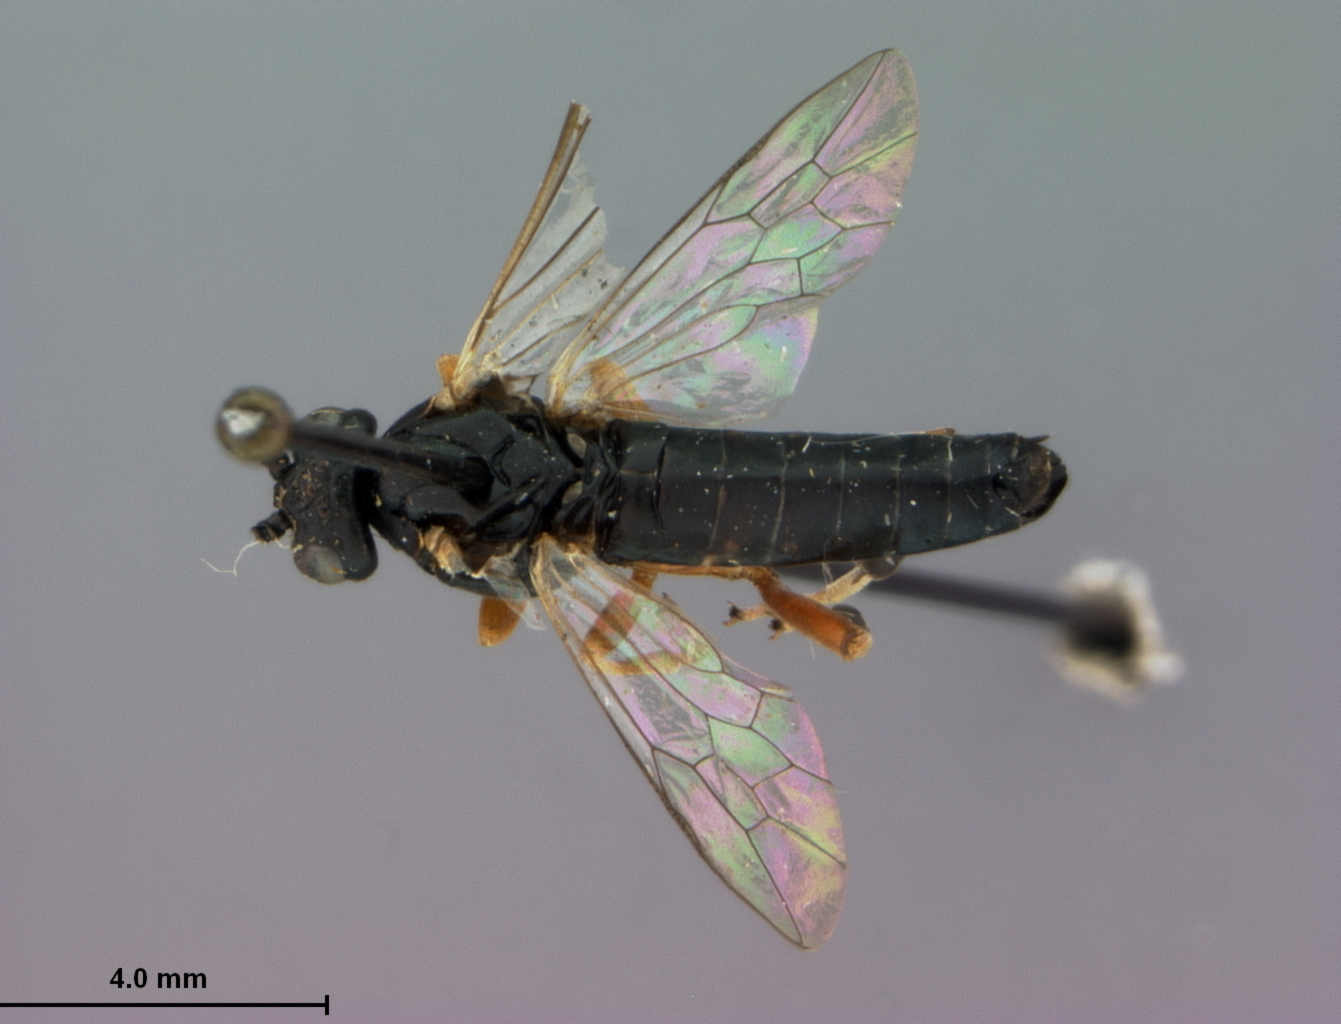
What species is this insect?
Nematus procidentius
